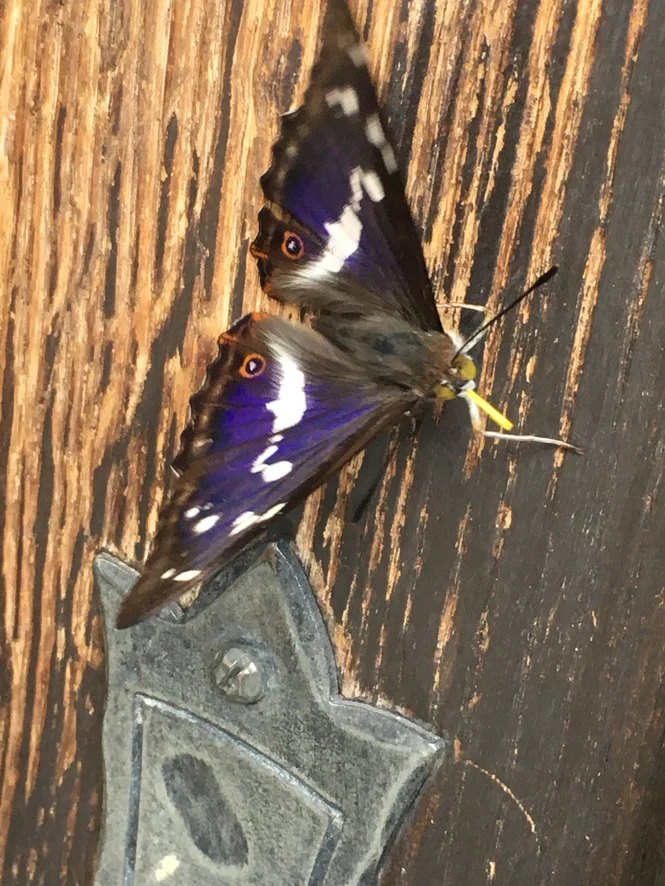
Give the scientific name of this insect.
Apatura iris
